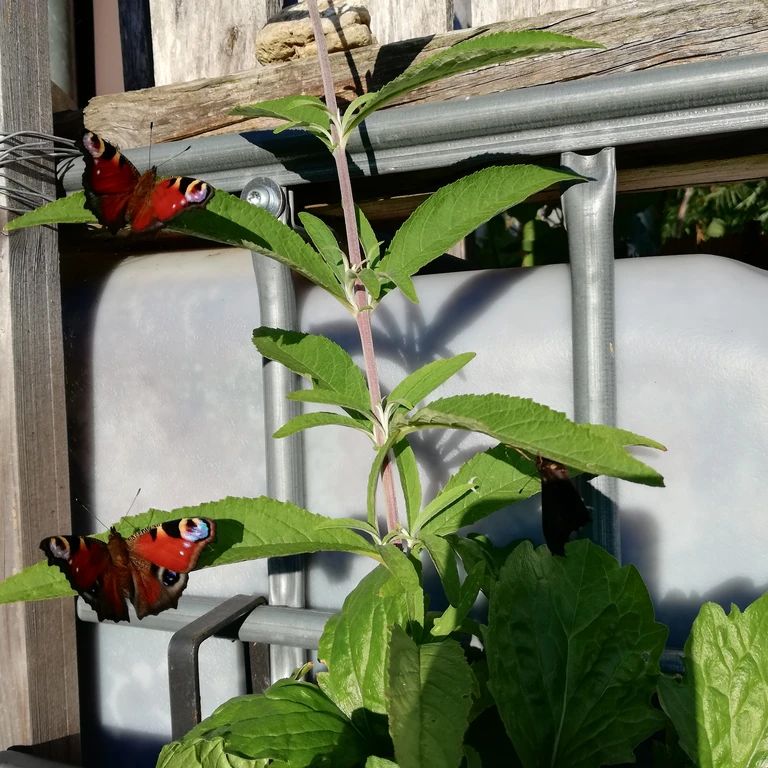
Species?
Aglais io
